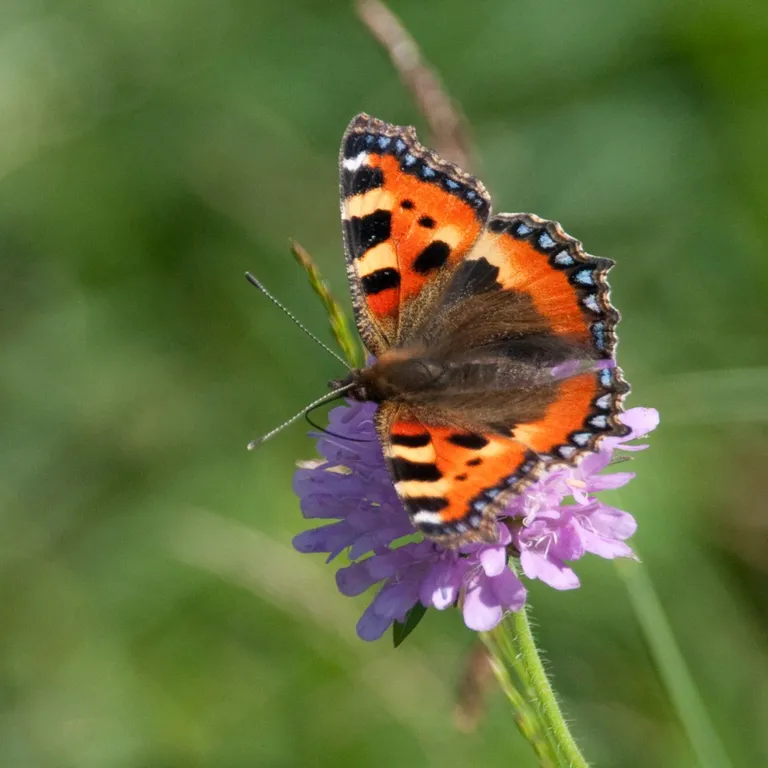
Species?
Aglais urticae
